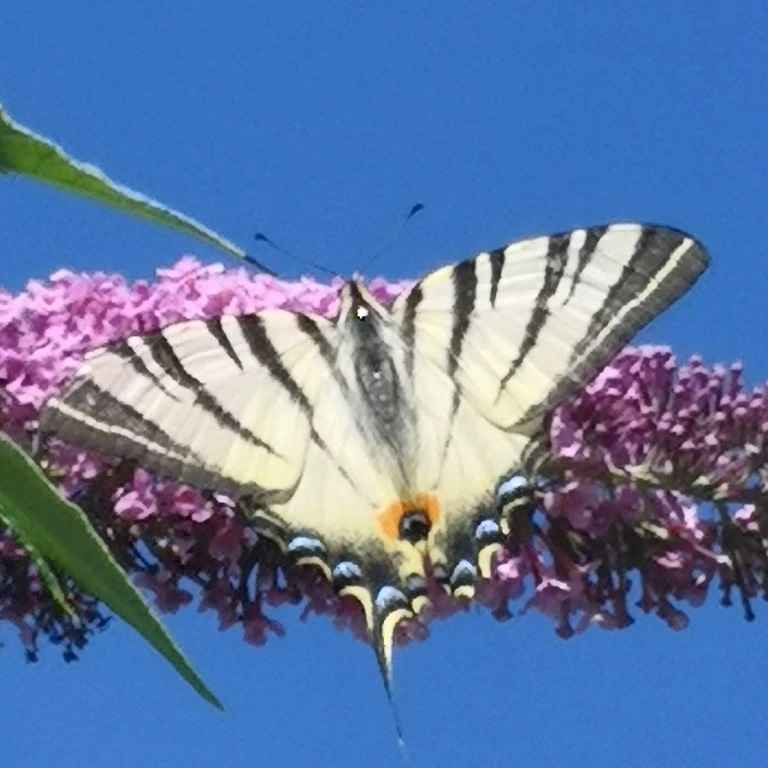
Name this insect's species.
Iphiclides podalirius
